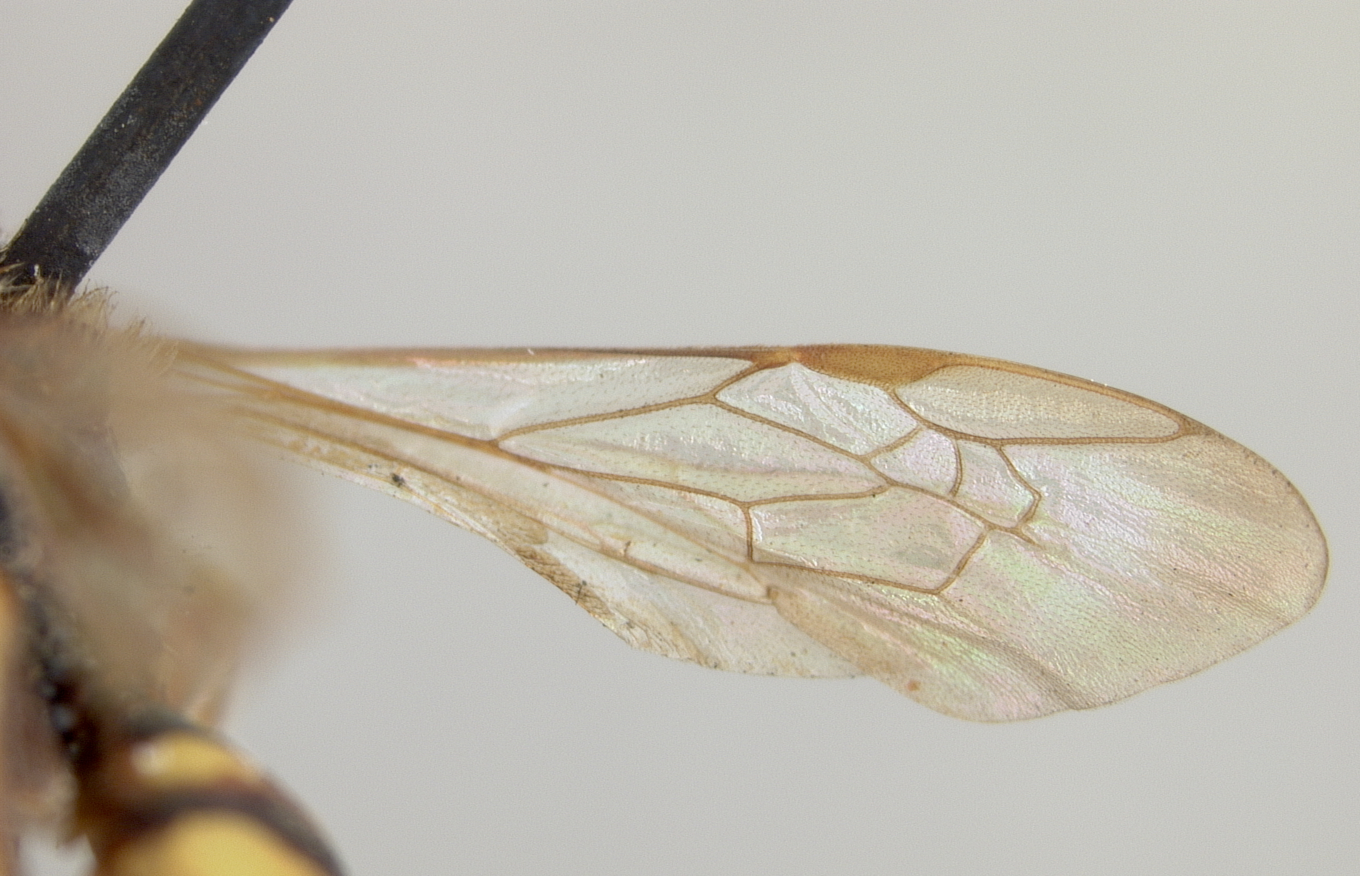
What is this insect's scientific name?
Nomada autumnalis
